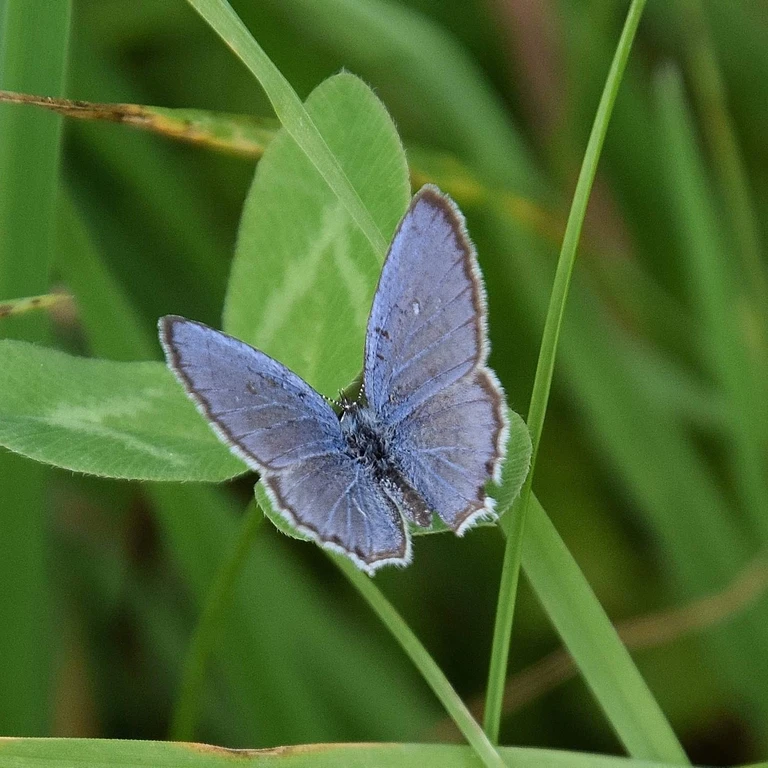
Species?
Cupido argiades (also Elkalyce argiades)
